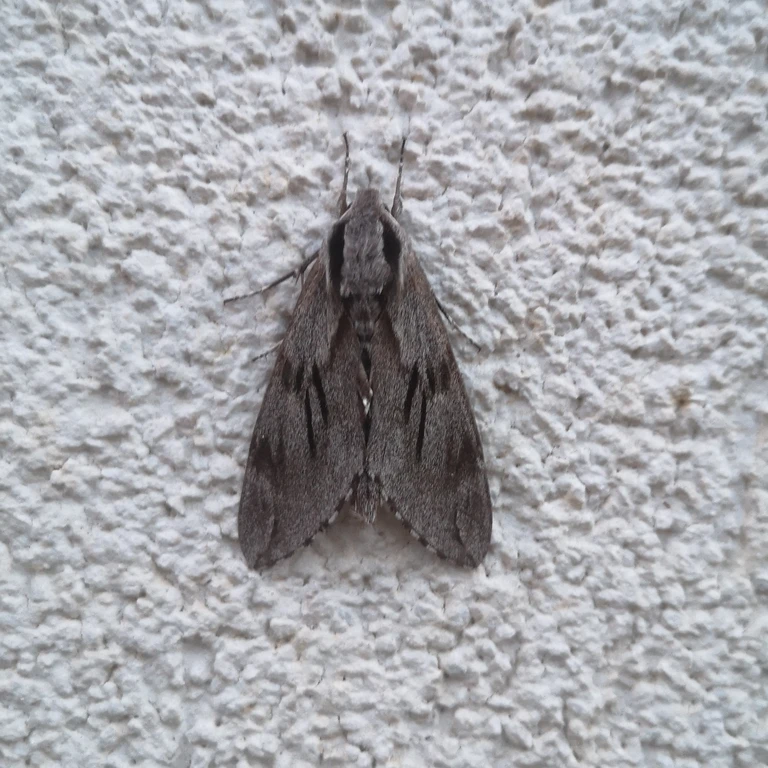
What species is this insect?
Sphinx pinastri
